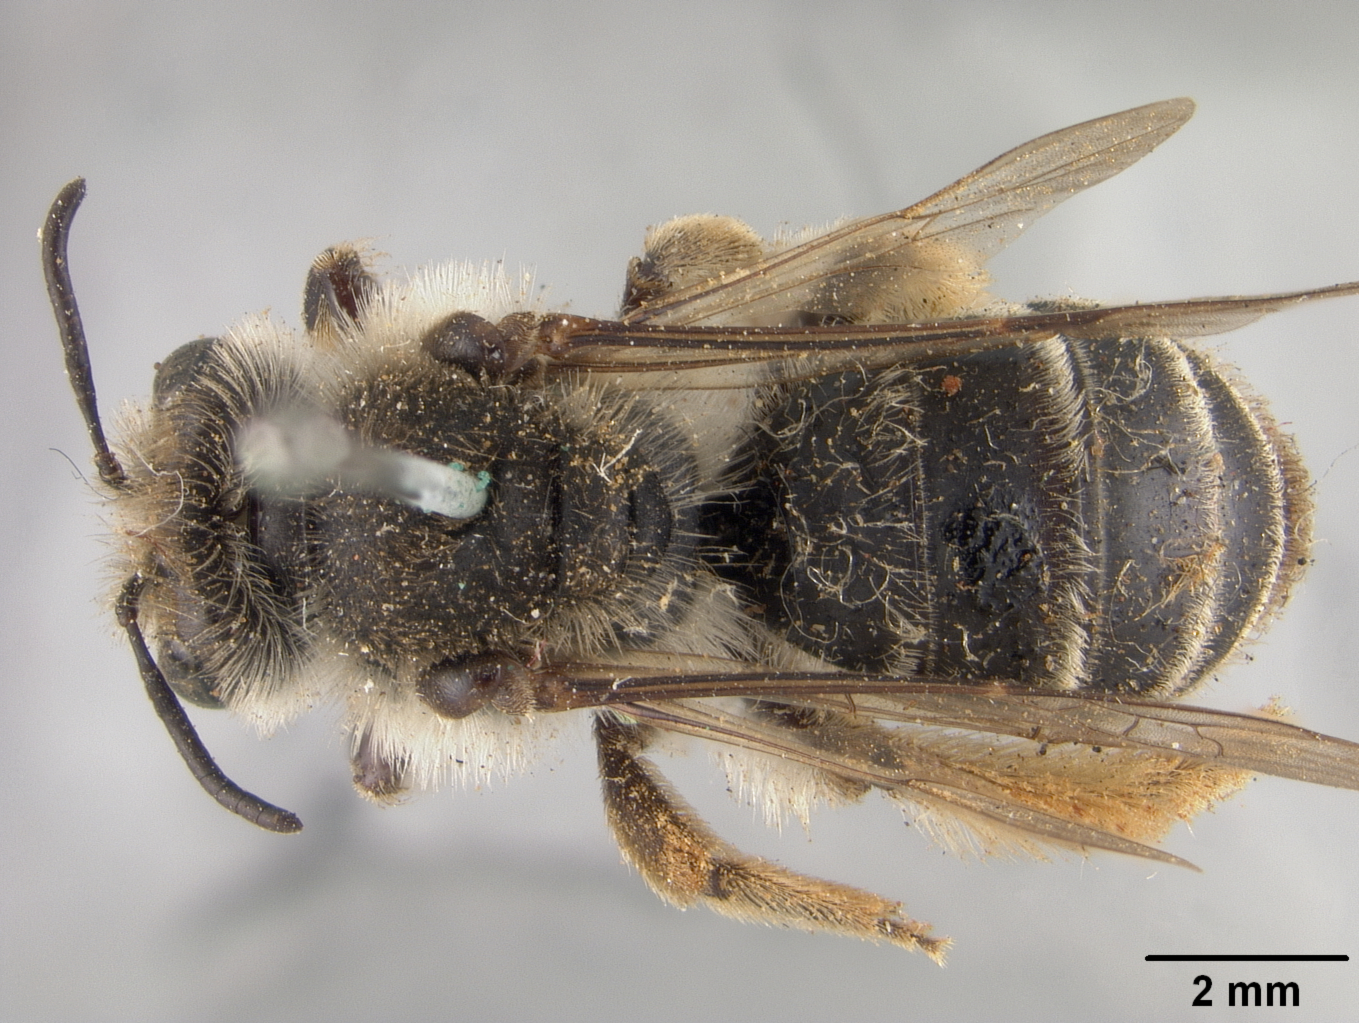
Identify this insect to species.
Andrena barberi
